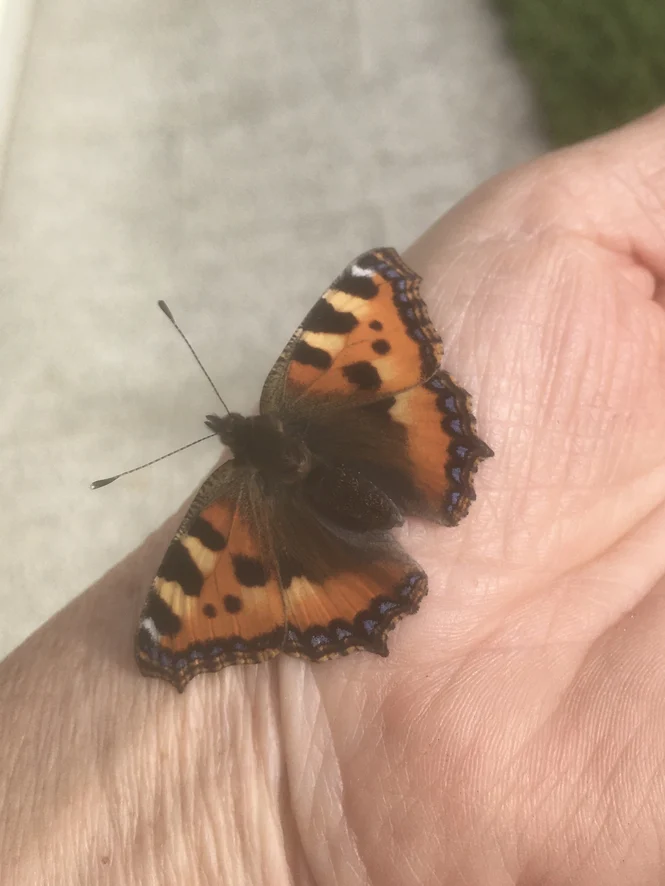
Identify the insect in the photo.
Aglais urticae
